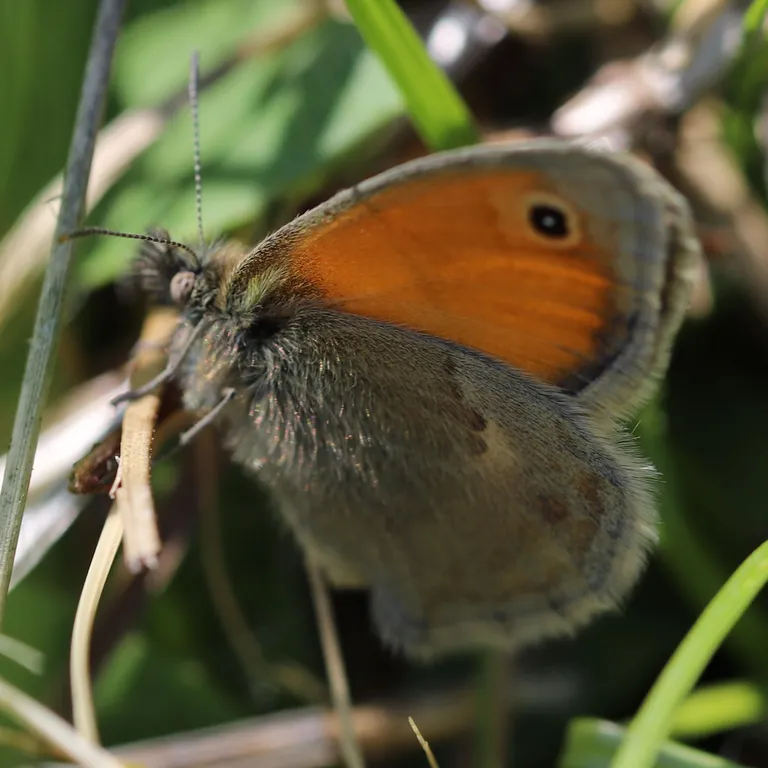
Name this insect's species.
Coenonympha pamphilus
